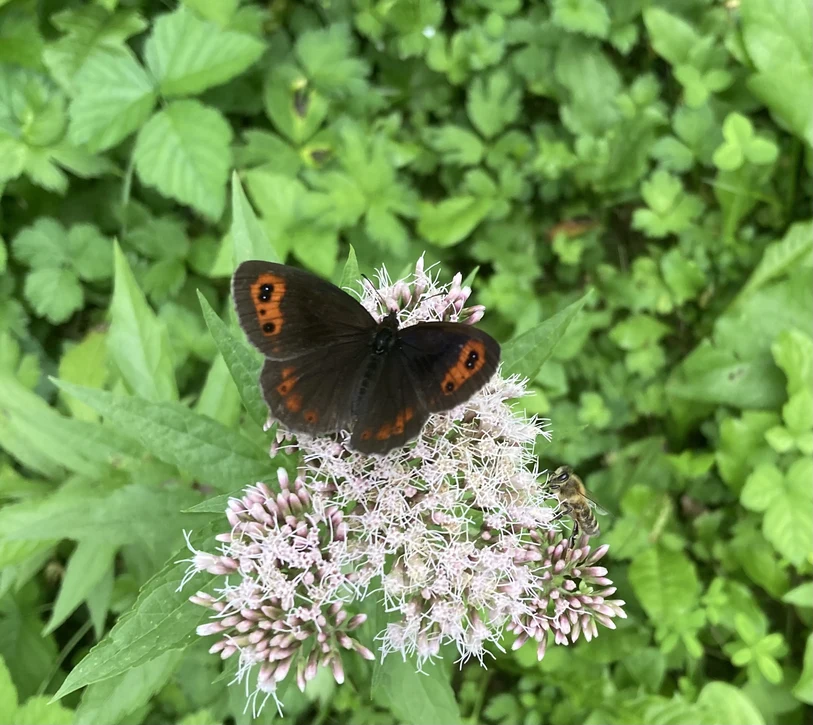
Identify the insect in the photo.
Erebia aethiops
